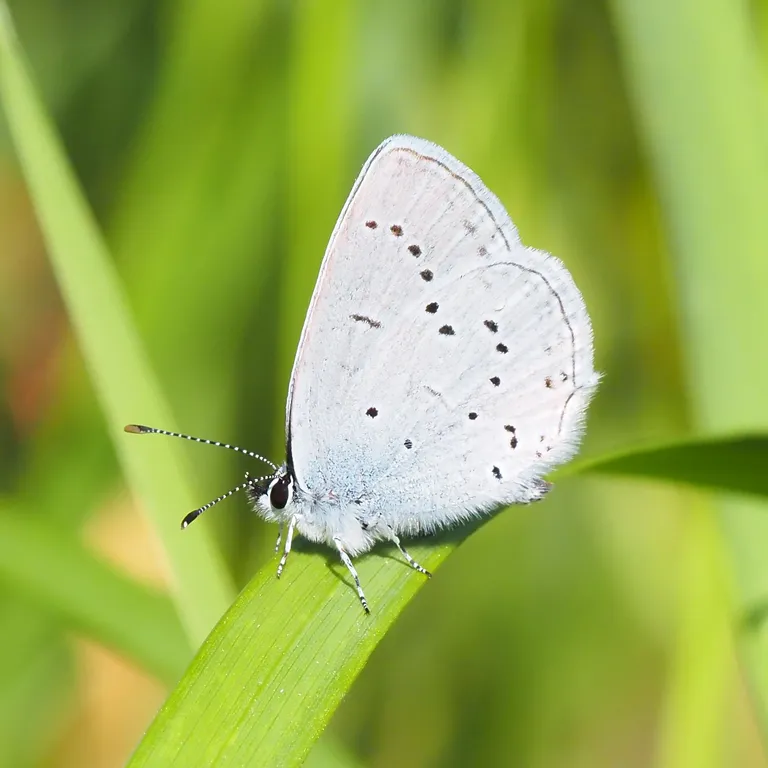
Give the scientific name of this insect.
Cupido decolorata (also Elkalyce decolorata)
